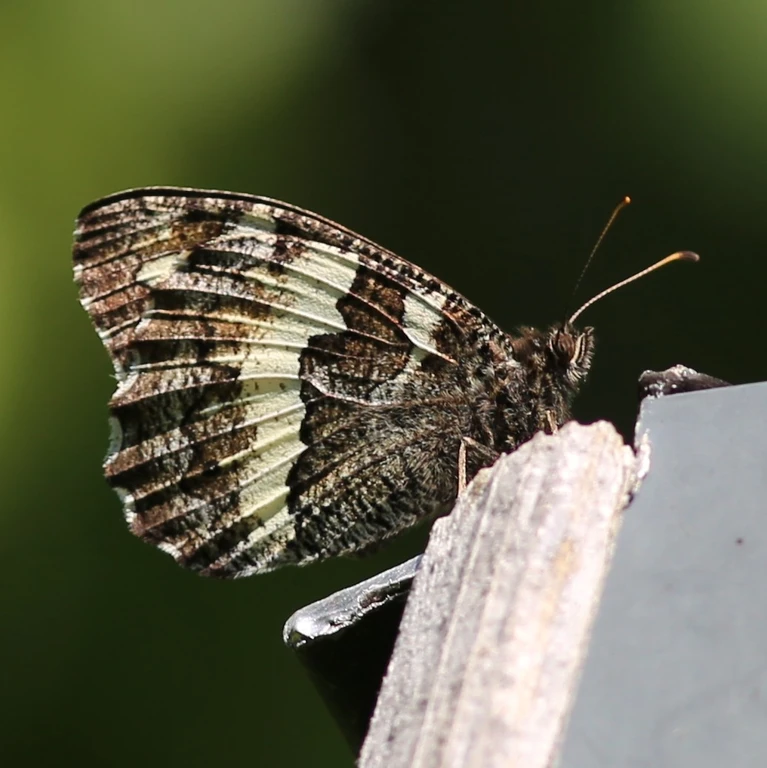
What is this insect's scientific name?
Brintesia circe
